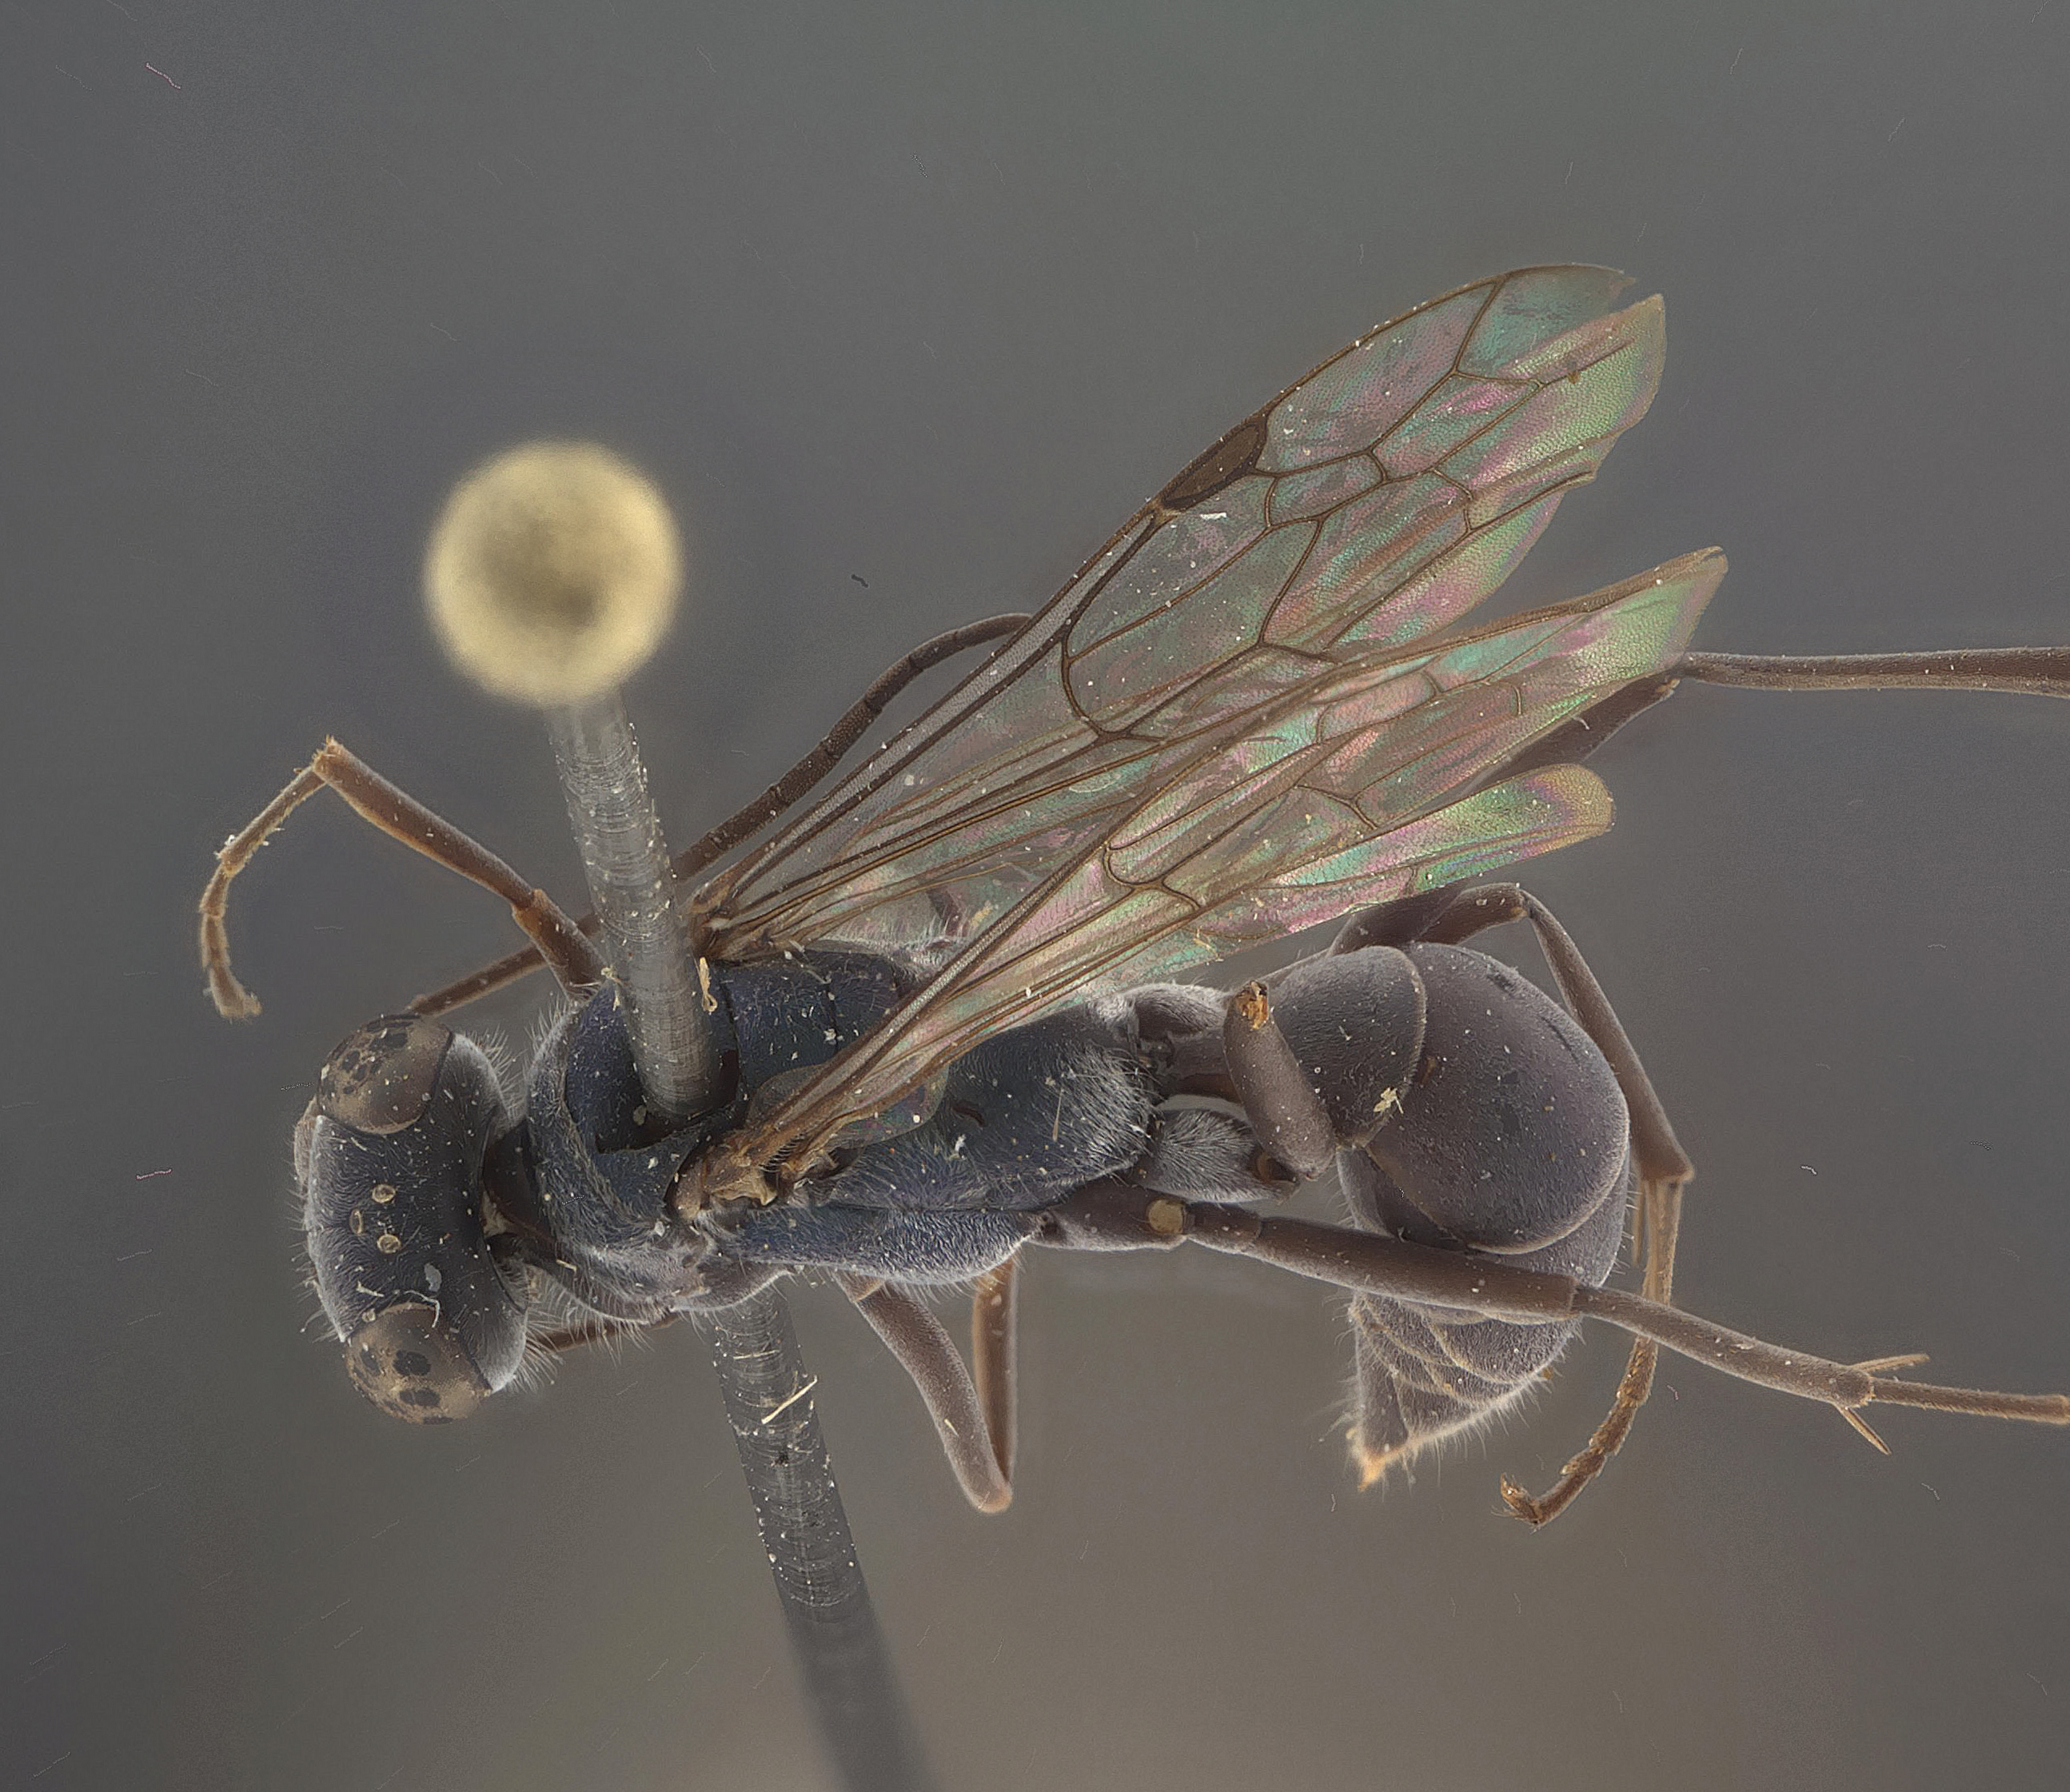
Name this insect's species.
Auplopus cyanellus
